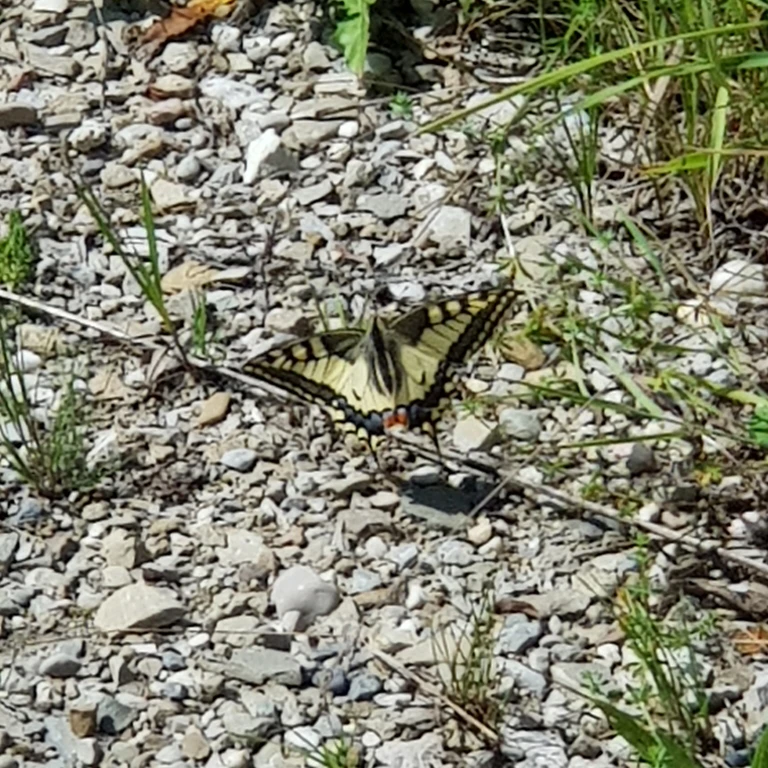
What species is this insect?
Papilio machaon
